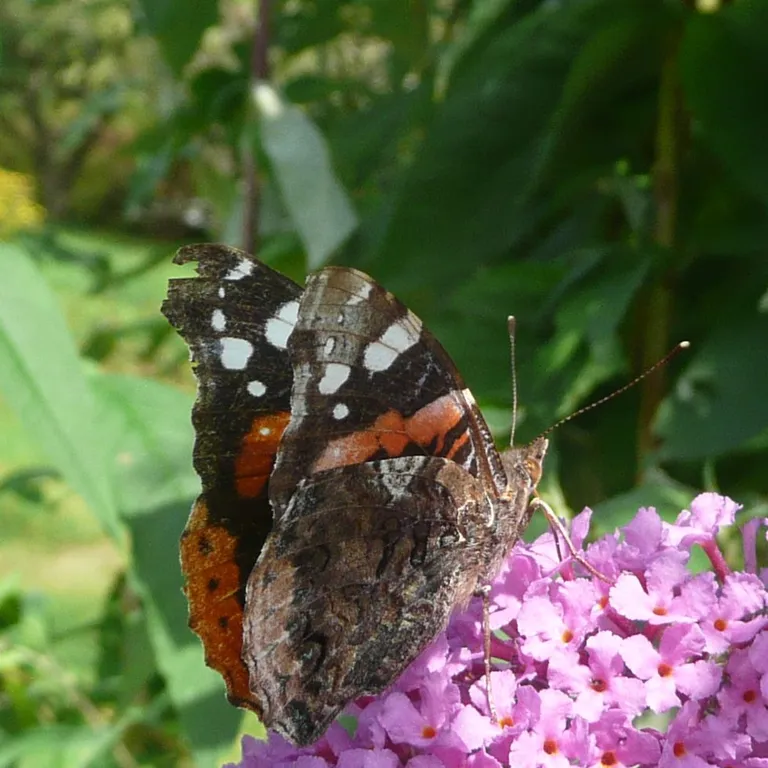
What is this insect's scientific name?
Vanessa atalanta
